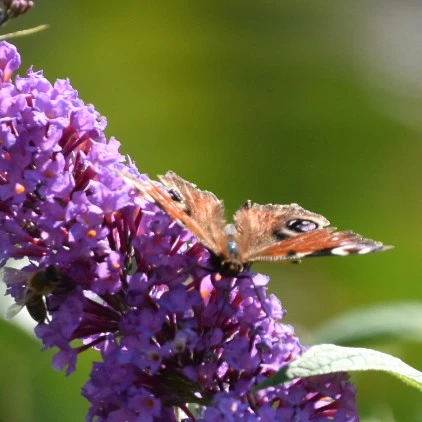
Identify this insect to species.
Aglais io
